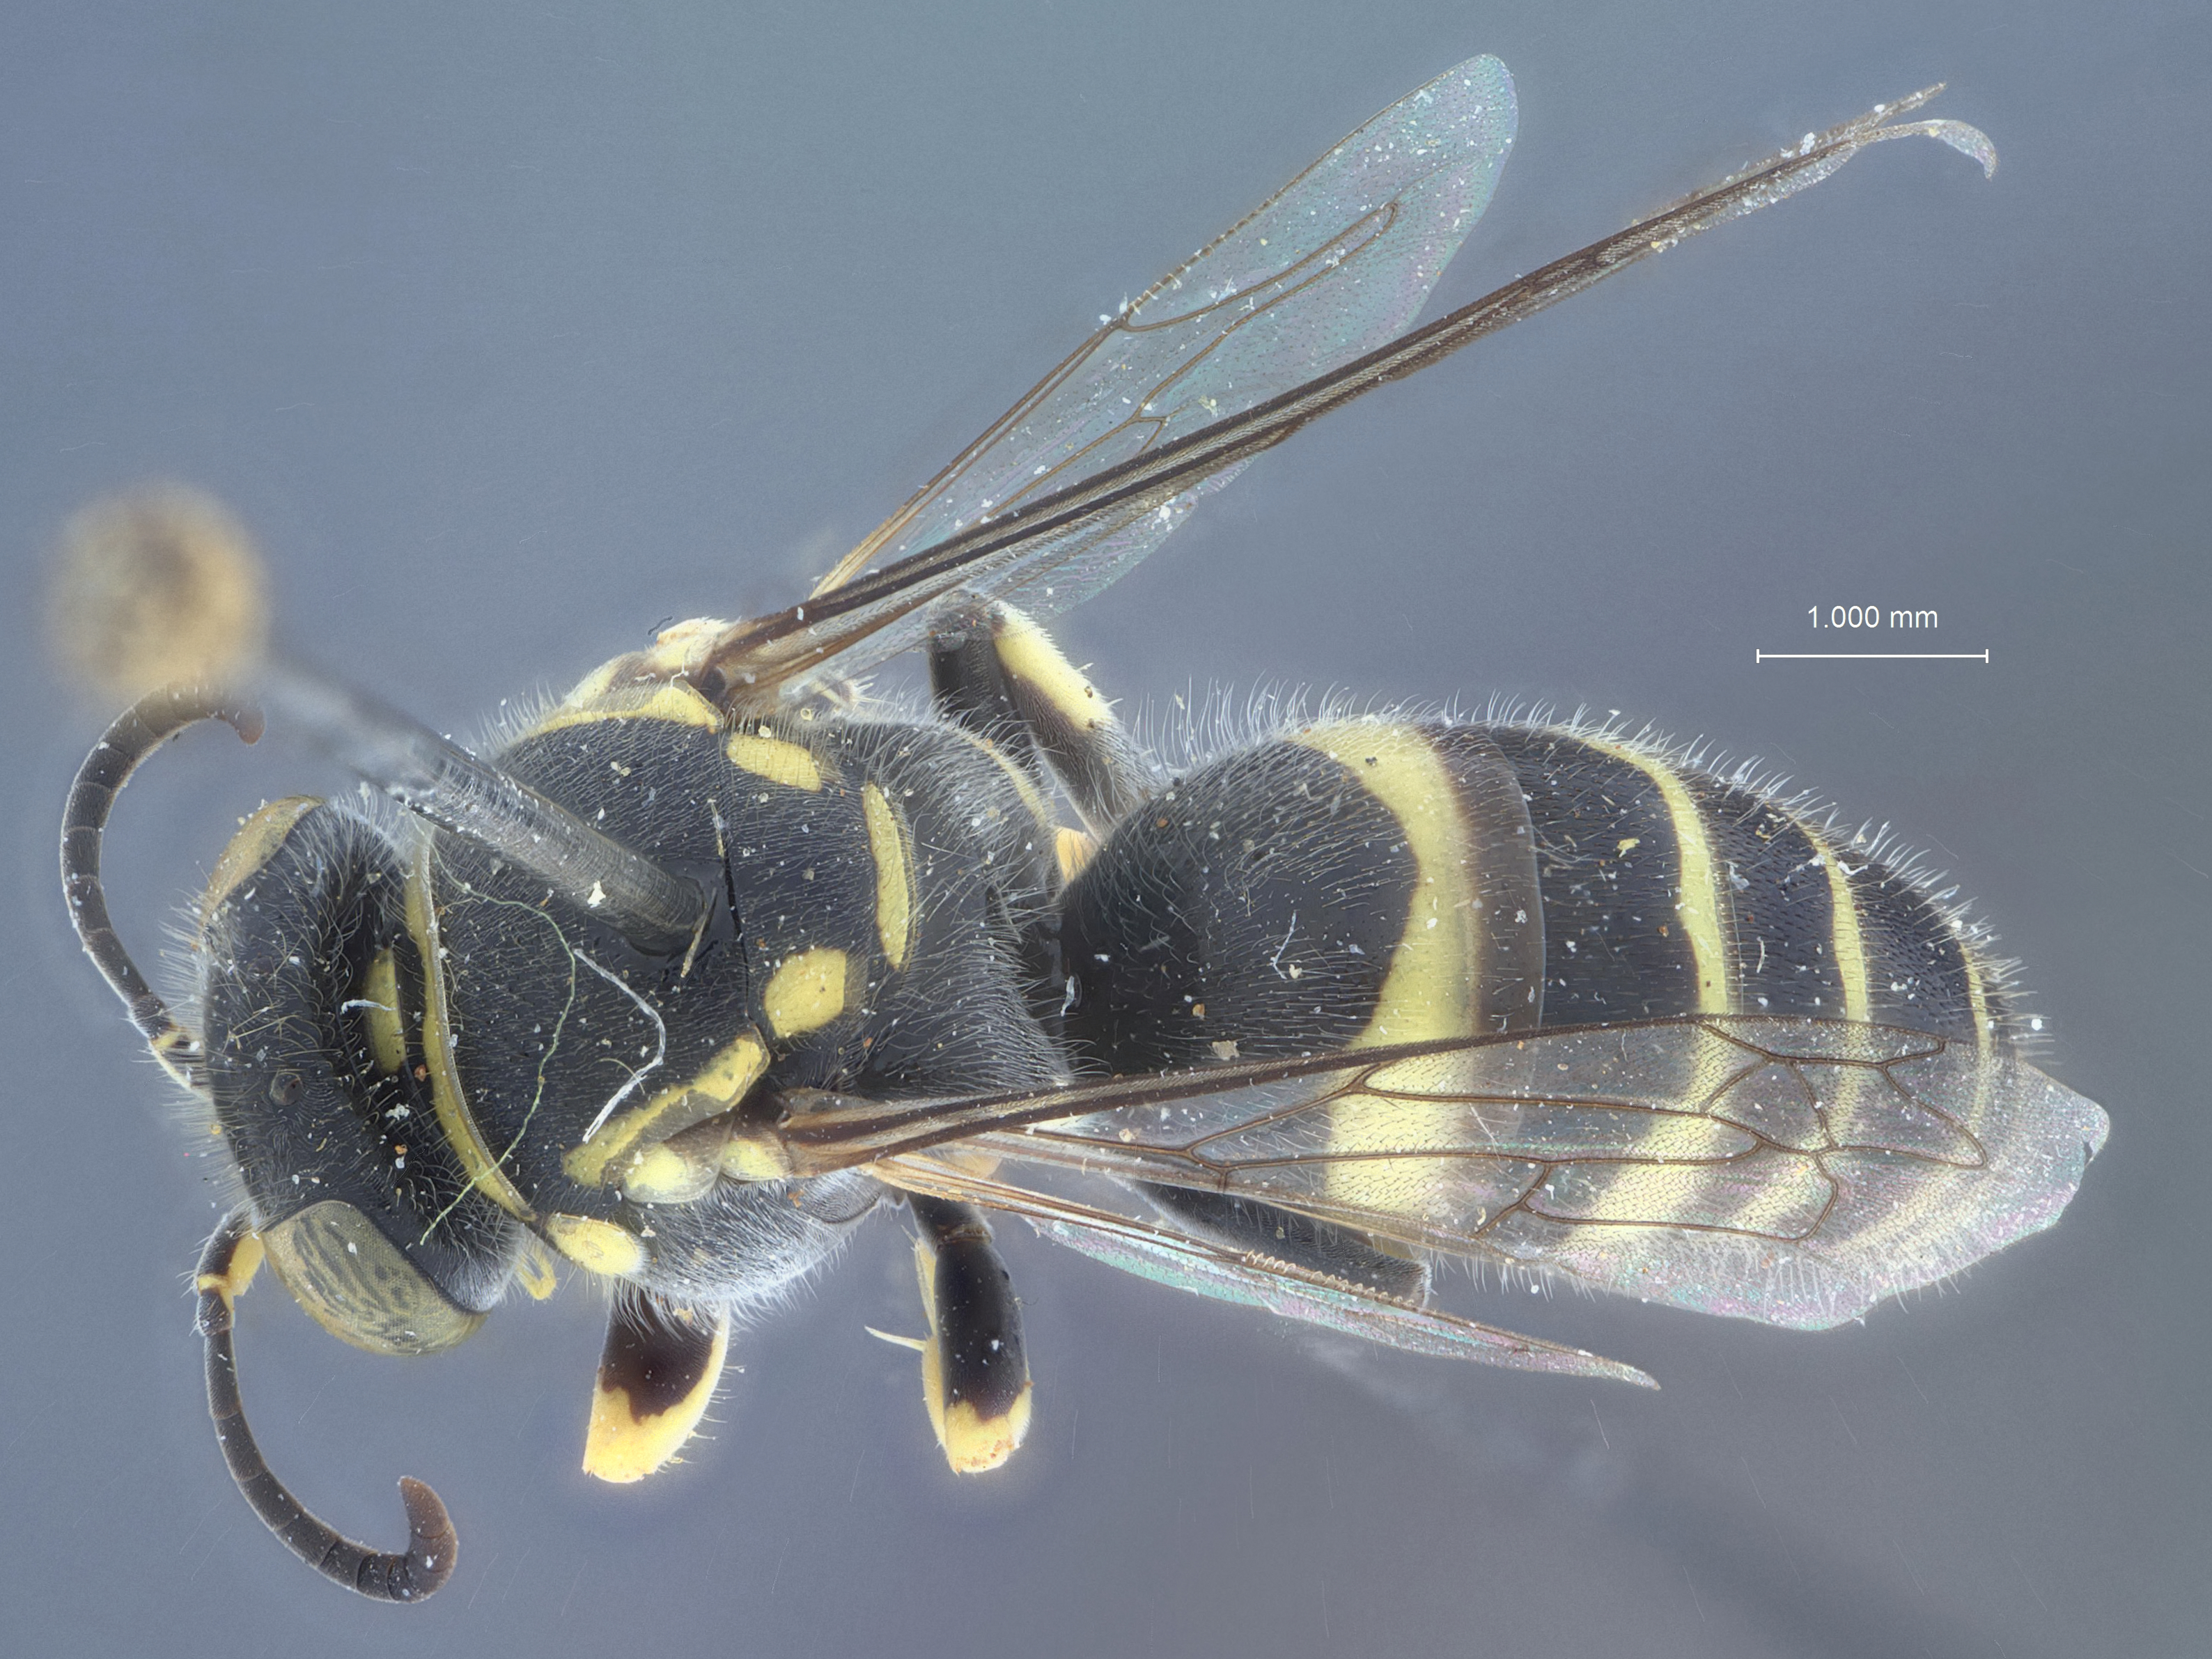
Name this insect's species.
Bembecinus knighti
